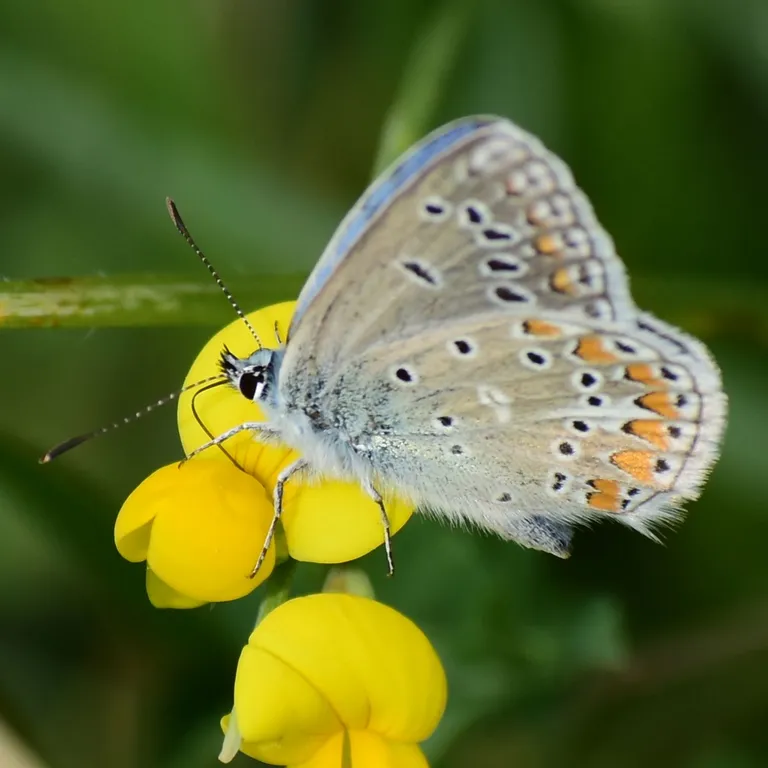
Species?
Polyommatus thersites
